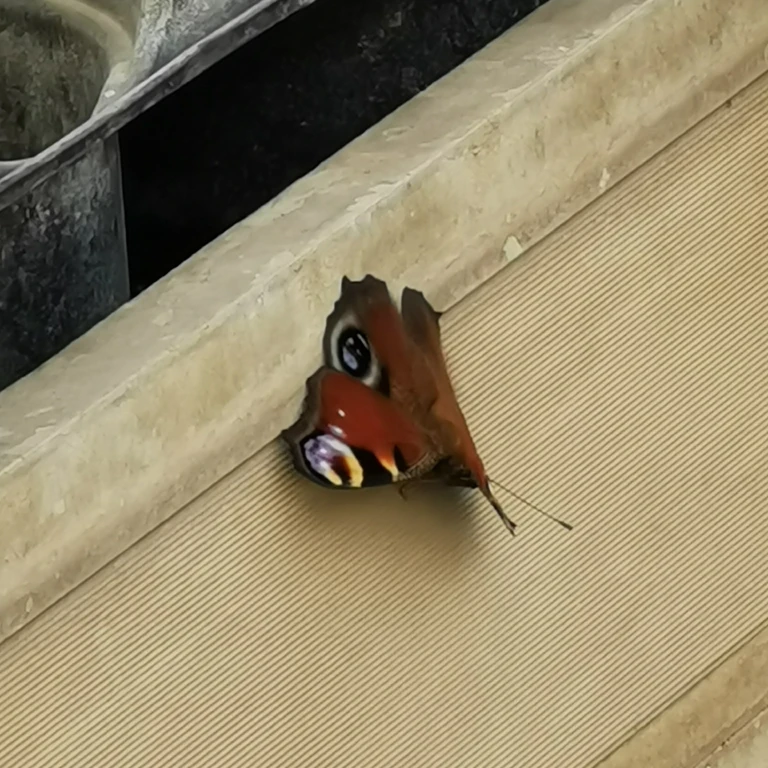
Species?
Aglais io
